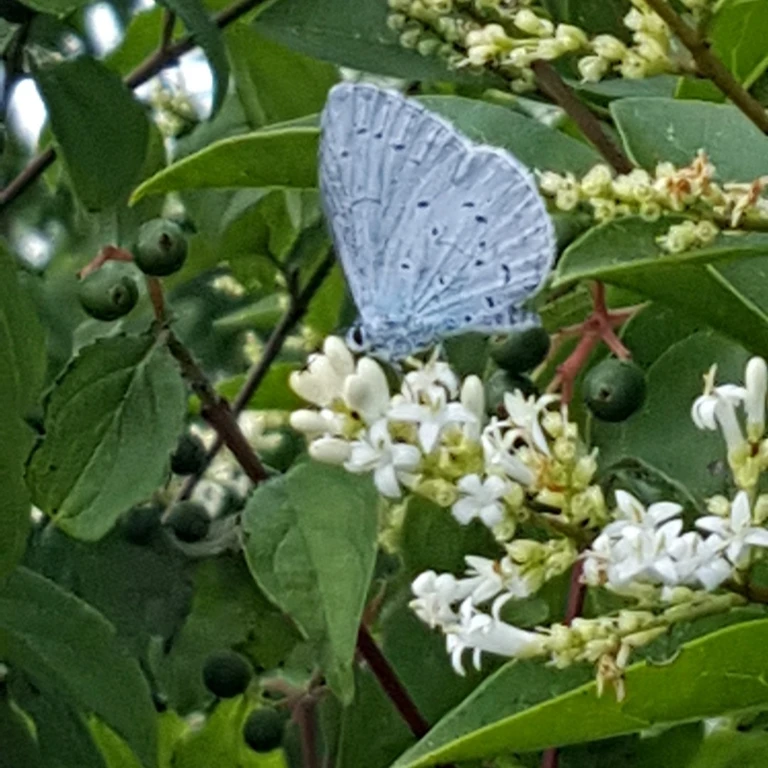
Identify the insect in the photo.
Celastrina argiolus
